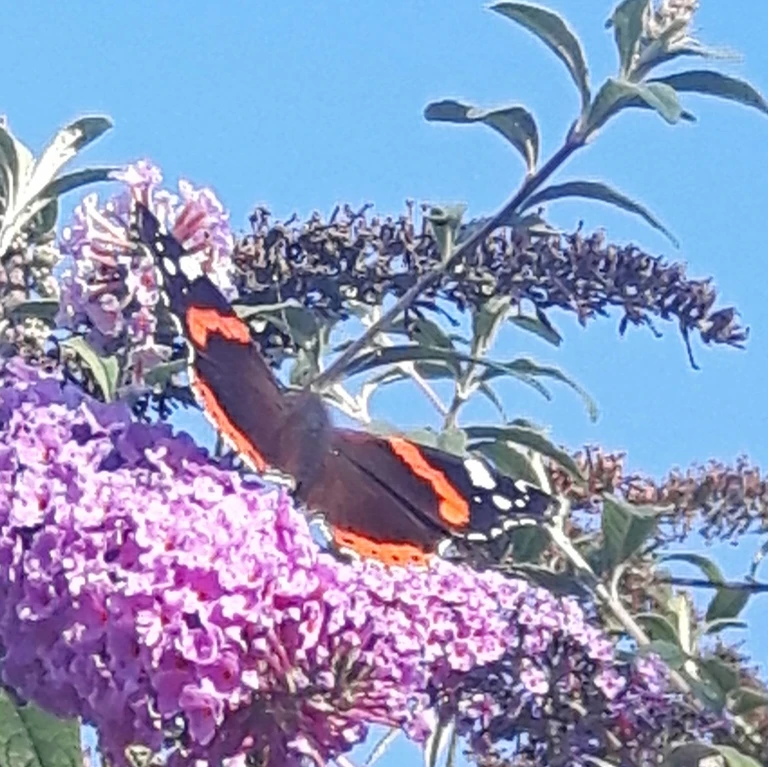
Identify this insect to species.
Vanessa atalanta
